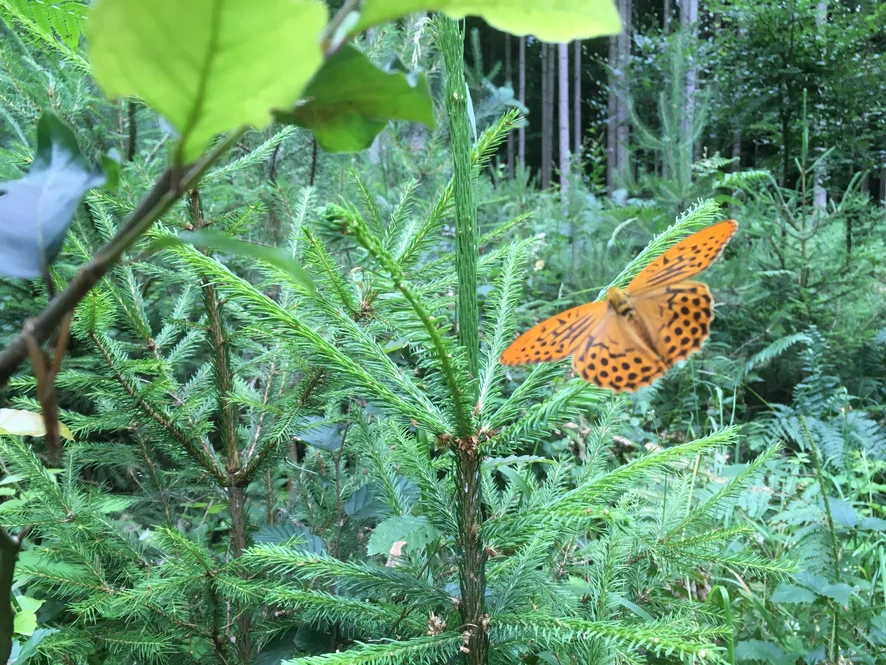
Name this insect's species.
Argynnis paphia
